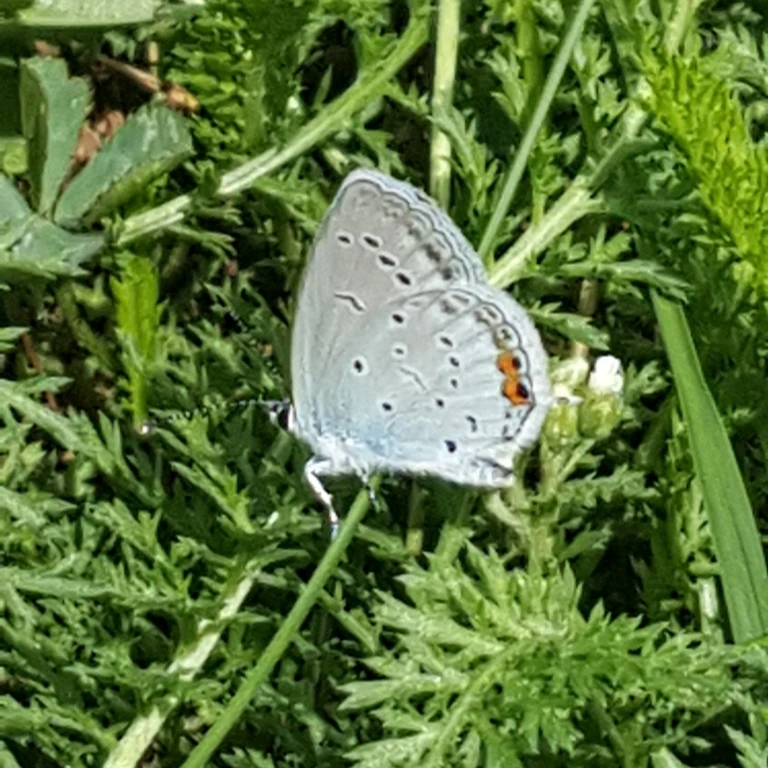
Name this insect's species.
Cupido argiades (also Elkalyce argiades)
